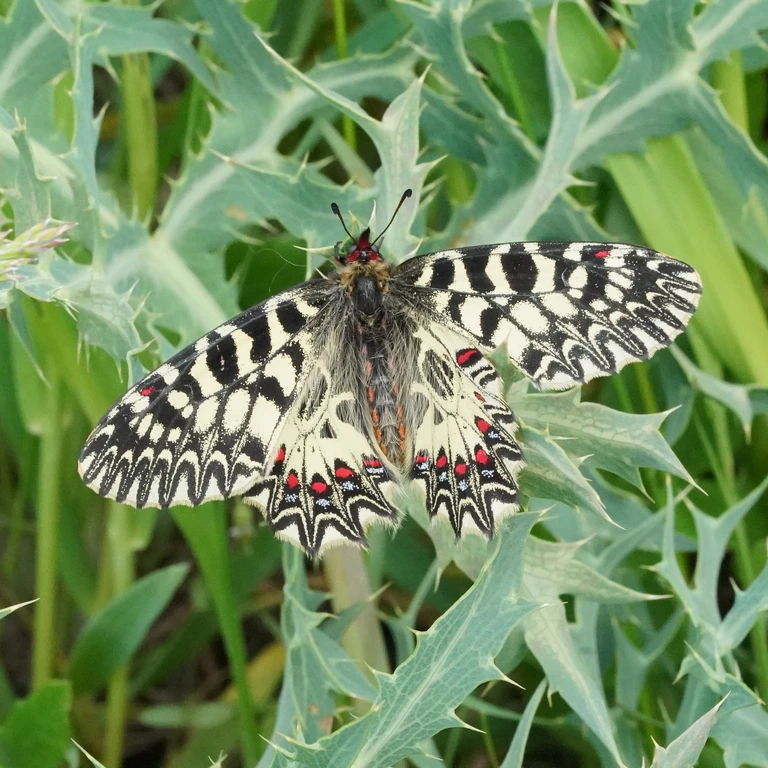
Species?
Zerynthia polyxena
